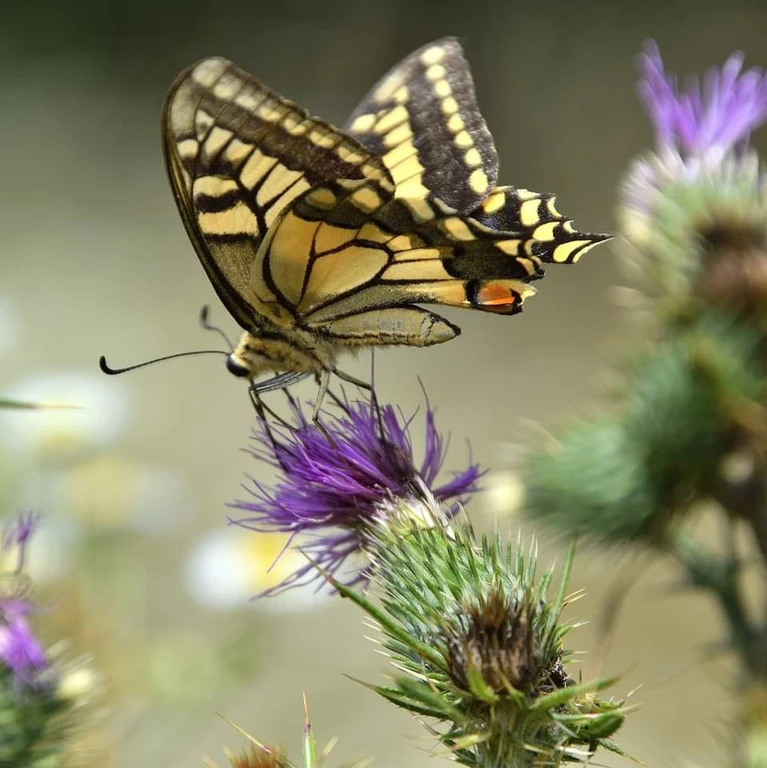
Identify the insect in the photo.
Papilio machaon
